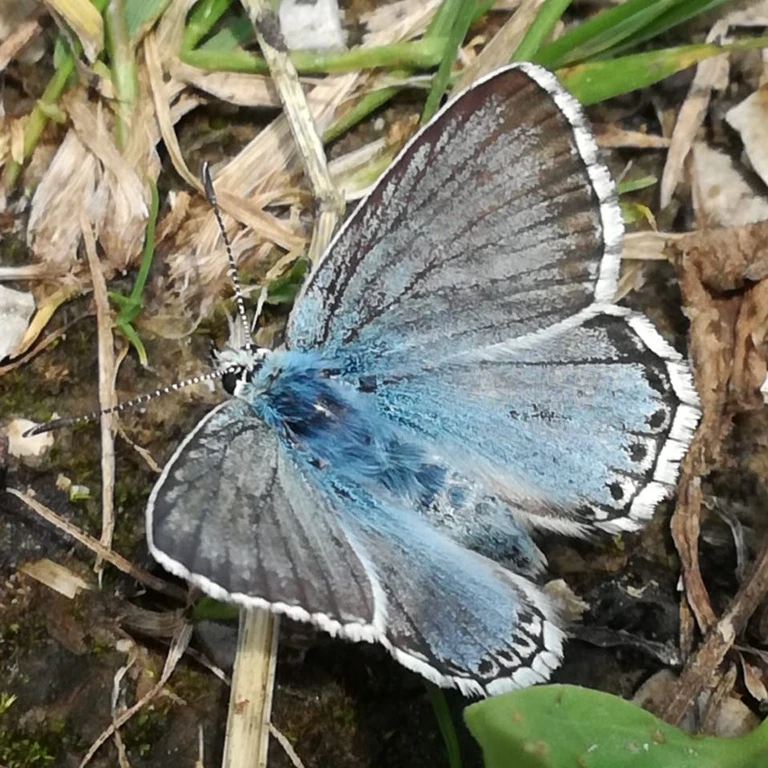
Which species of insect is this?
Lysandra coridon
